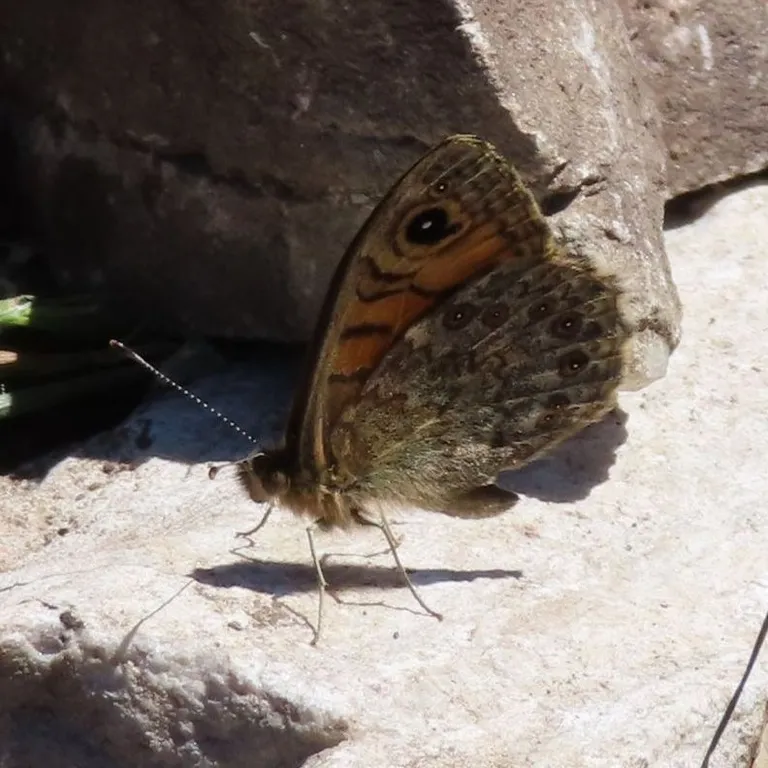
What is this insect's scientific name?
Lasiommata megera (also Pararge megera)
